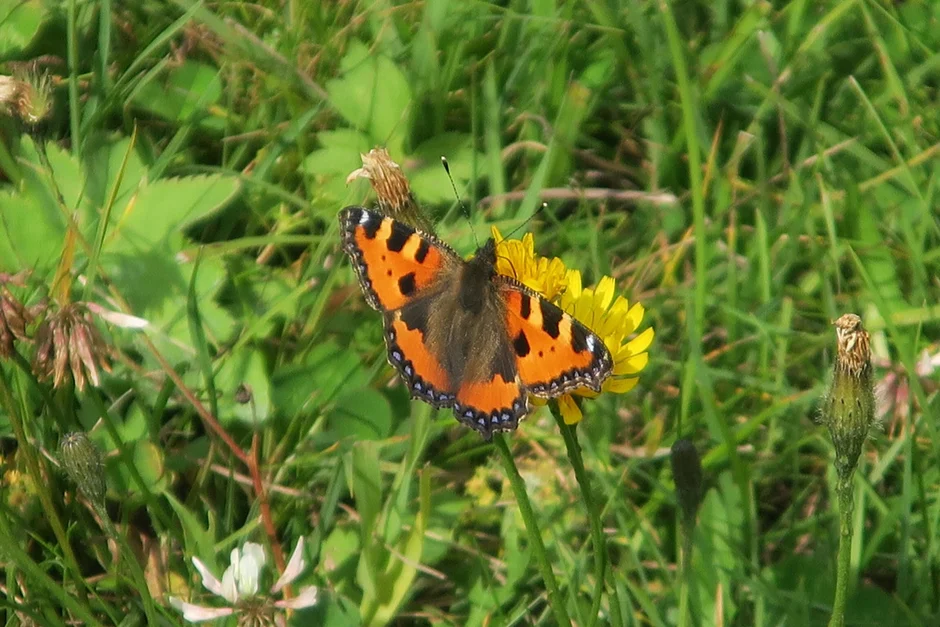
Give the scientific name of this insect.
Aglais urticae
